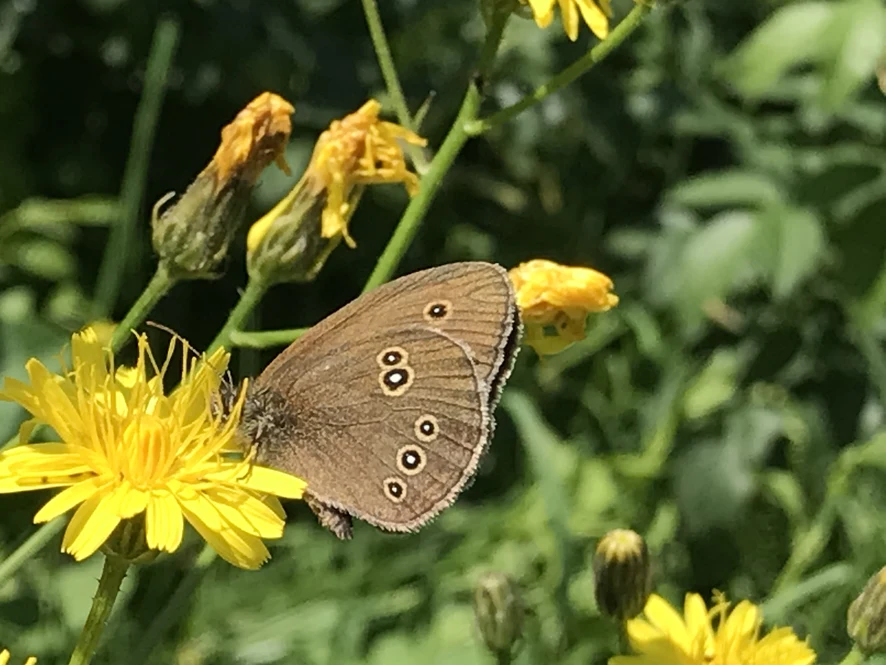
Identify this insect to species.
Aphantopus hyperantus
